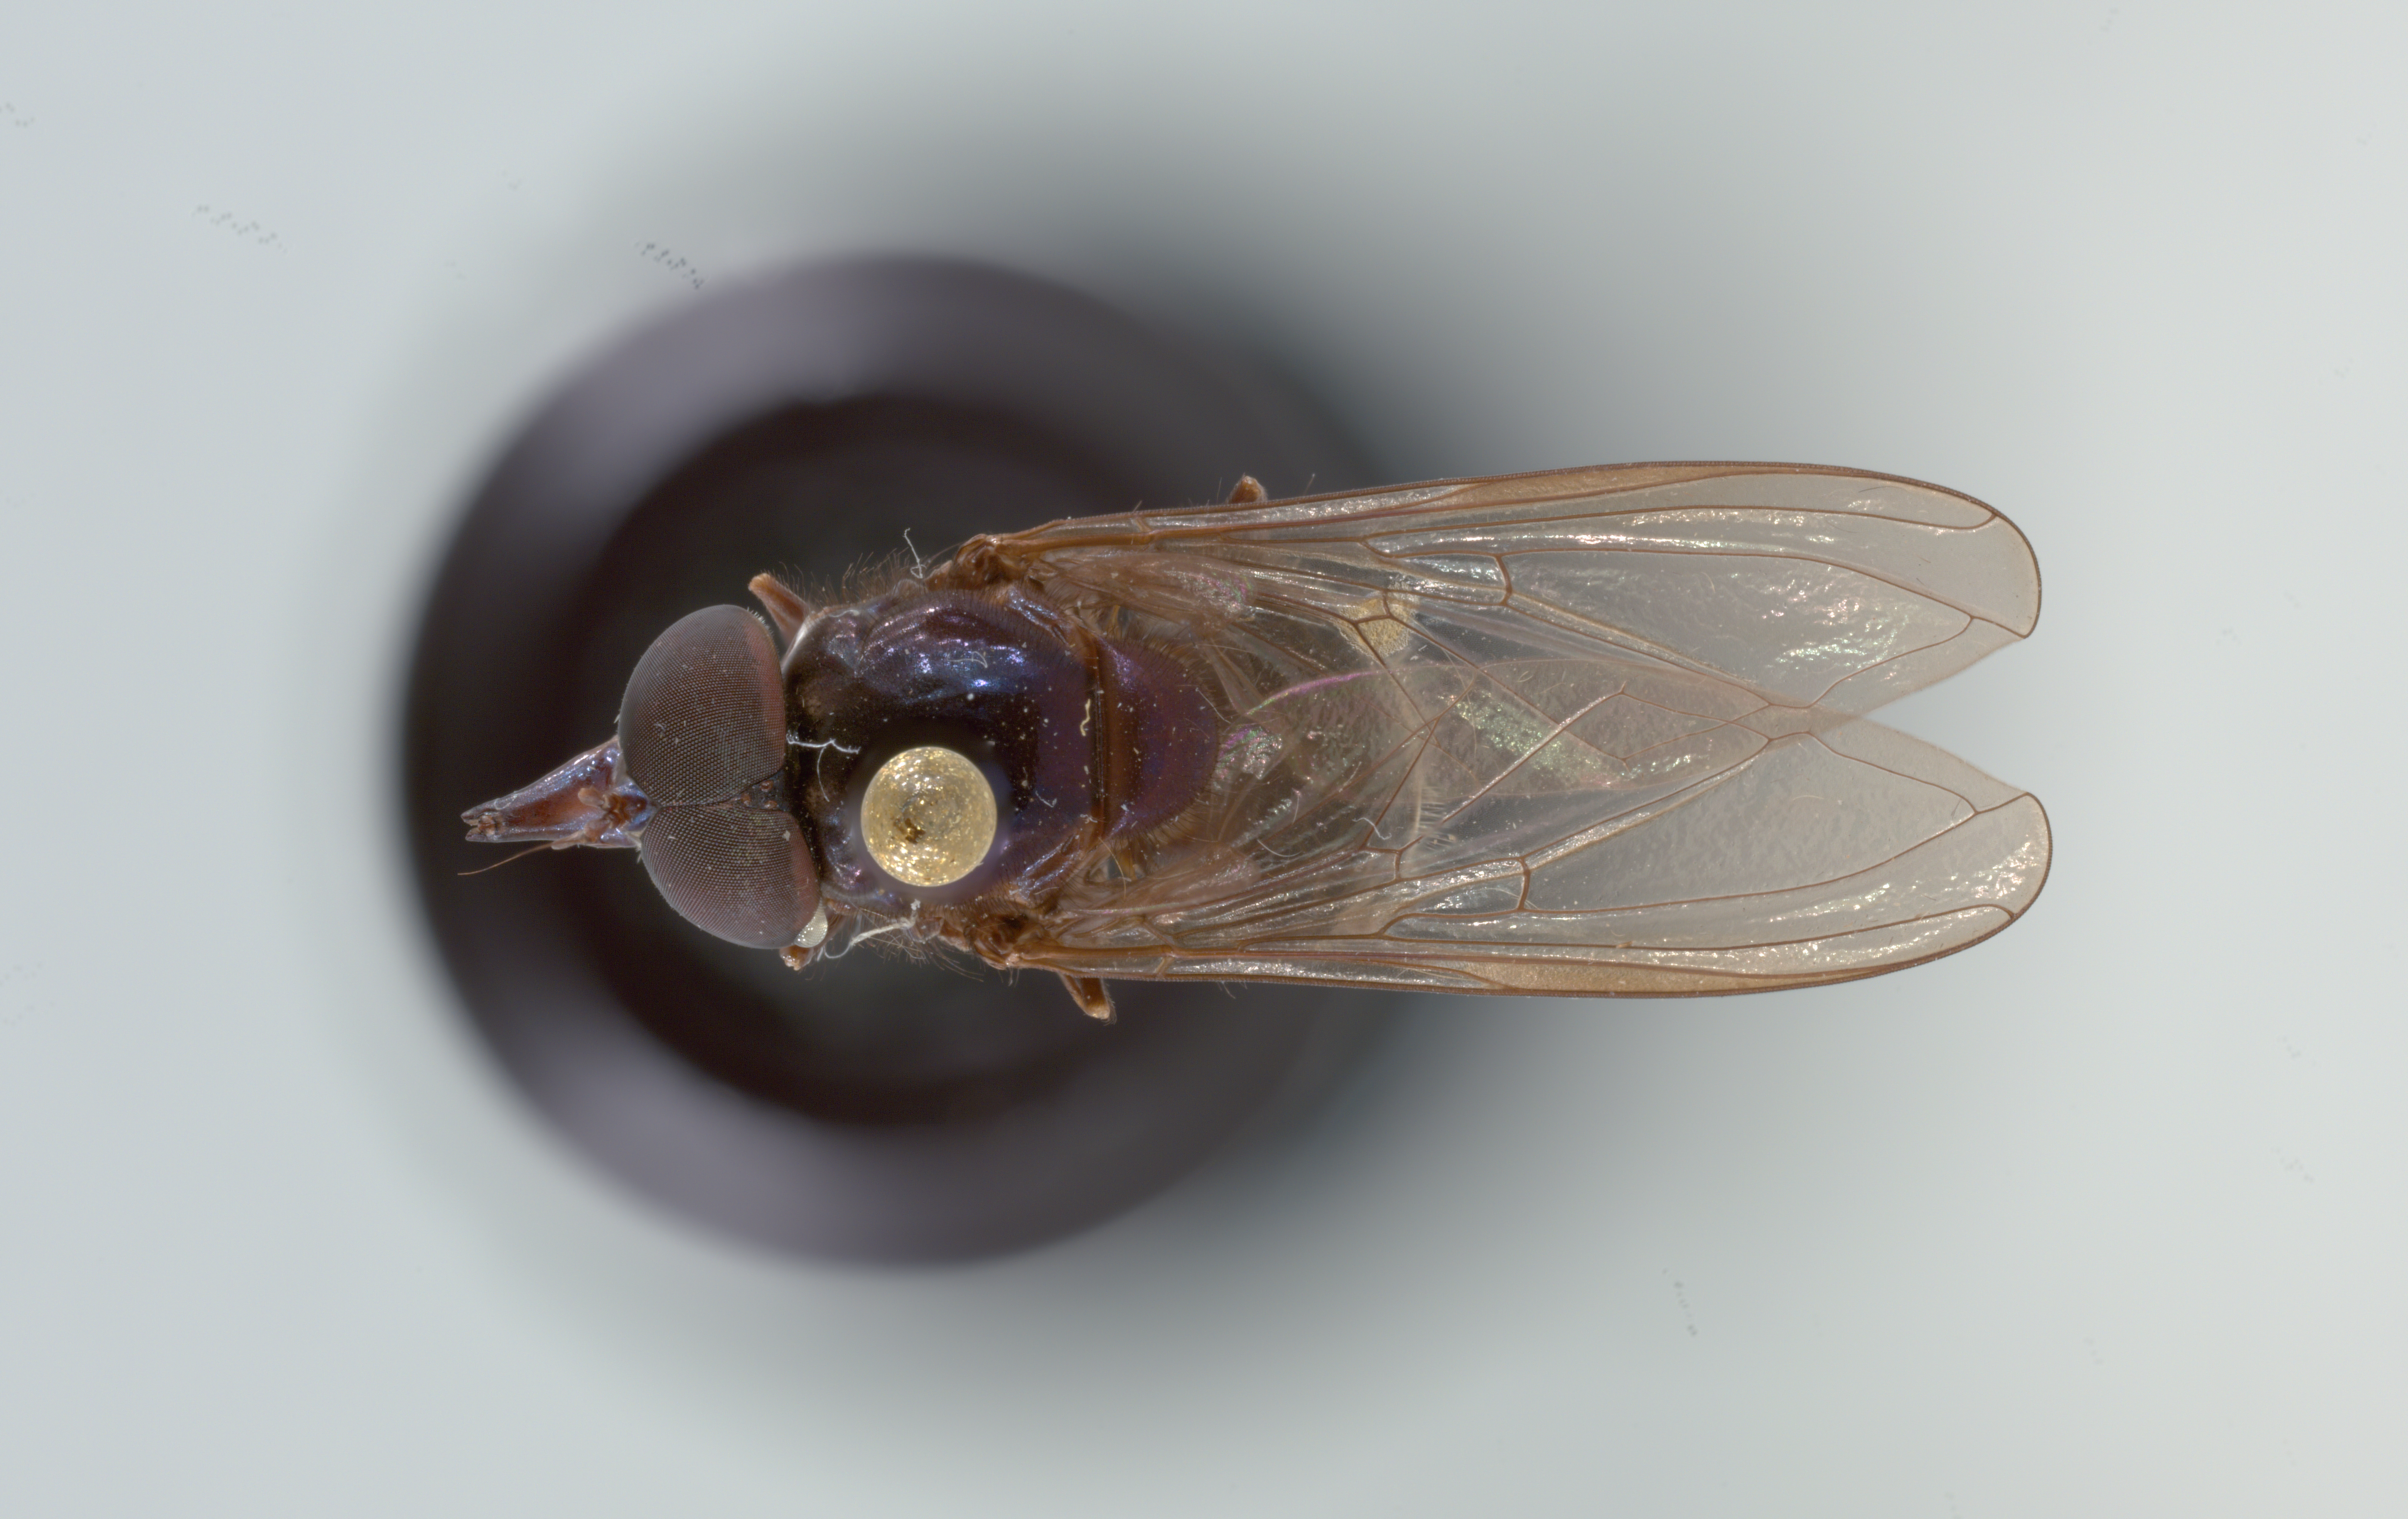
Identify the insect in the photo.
Rhingia cyanoprora
